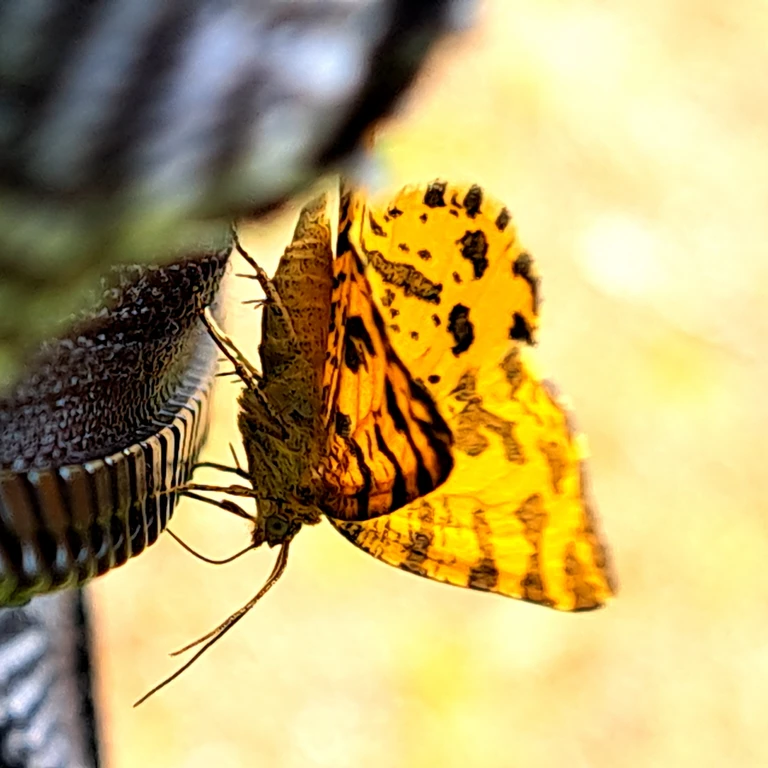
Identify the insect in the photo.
Pseudopanthera macularia
